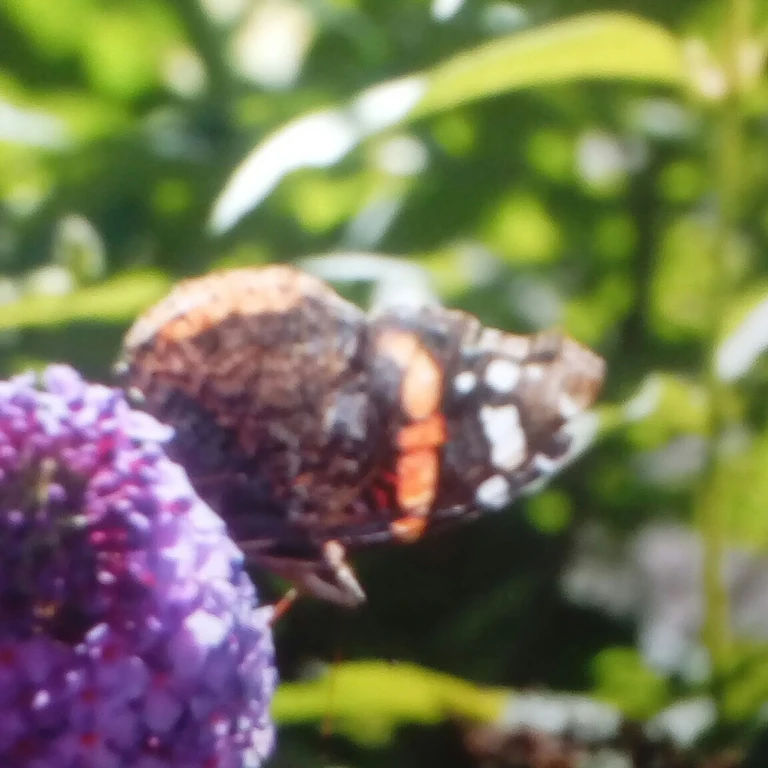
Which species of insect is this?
Vanessa atalanta
